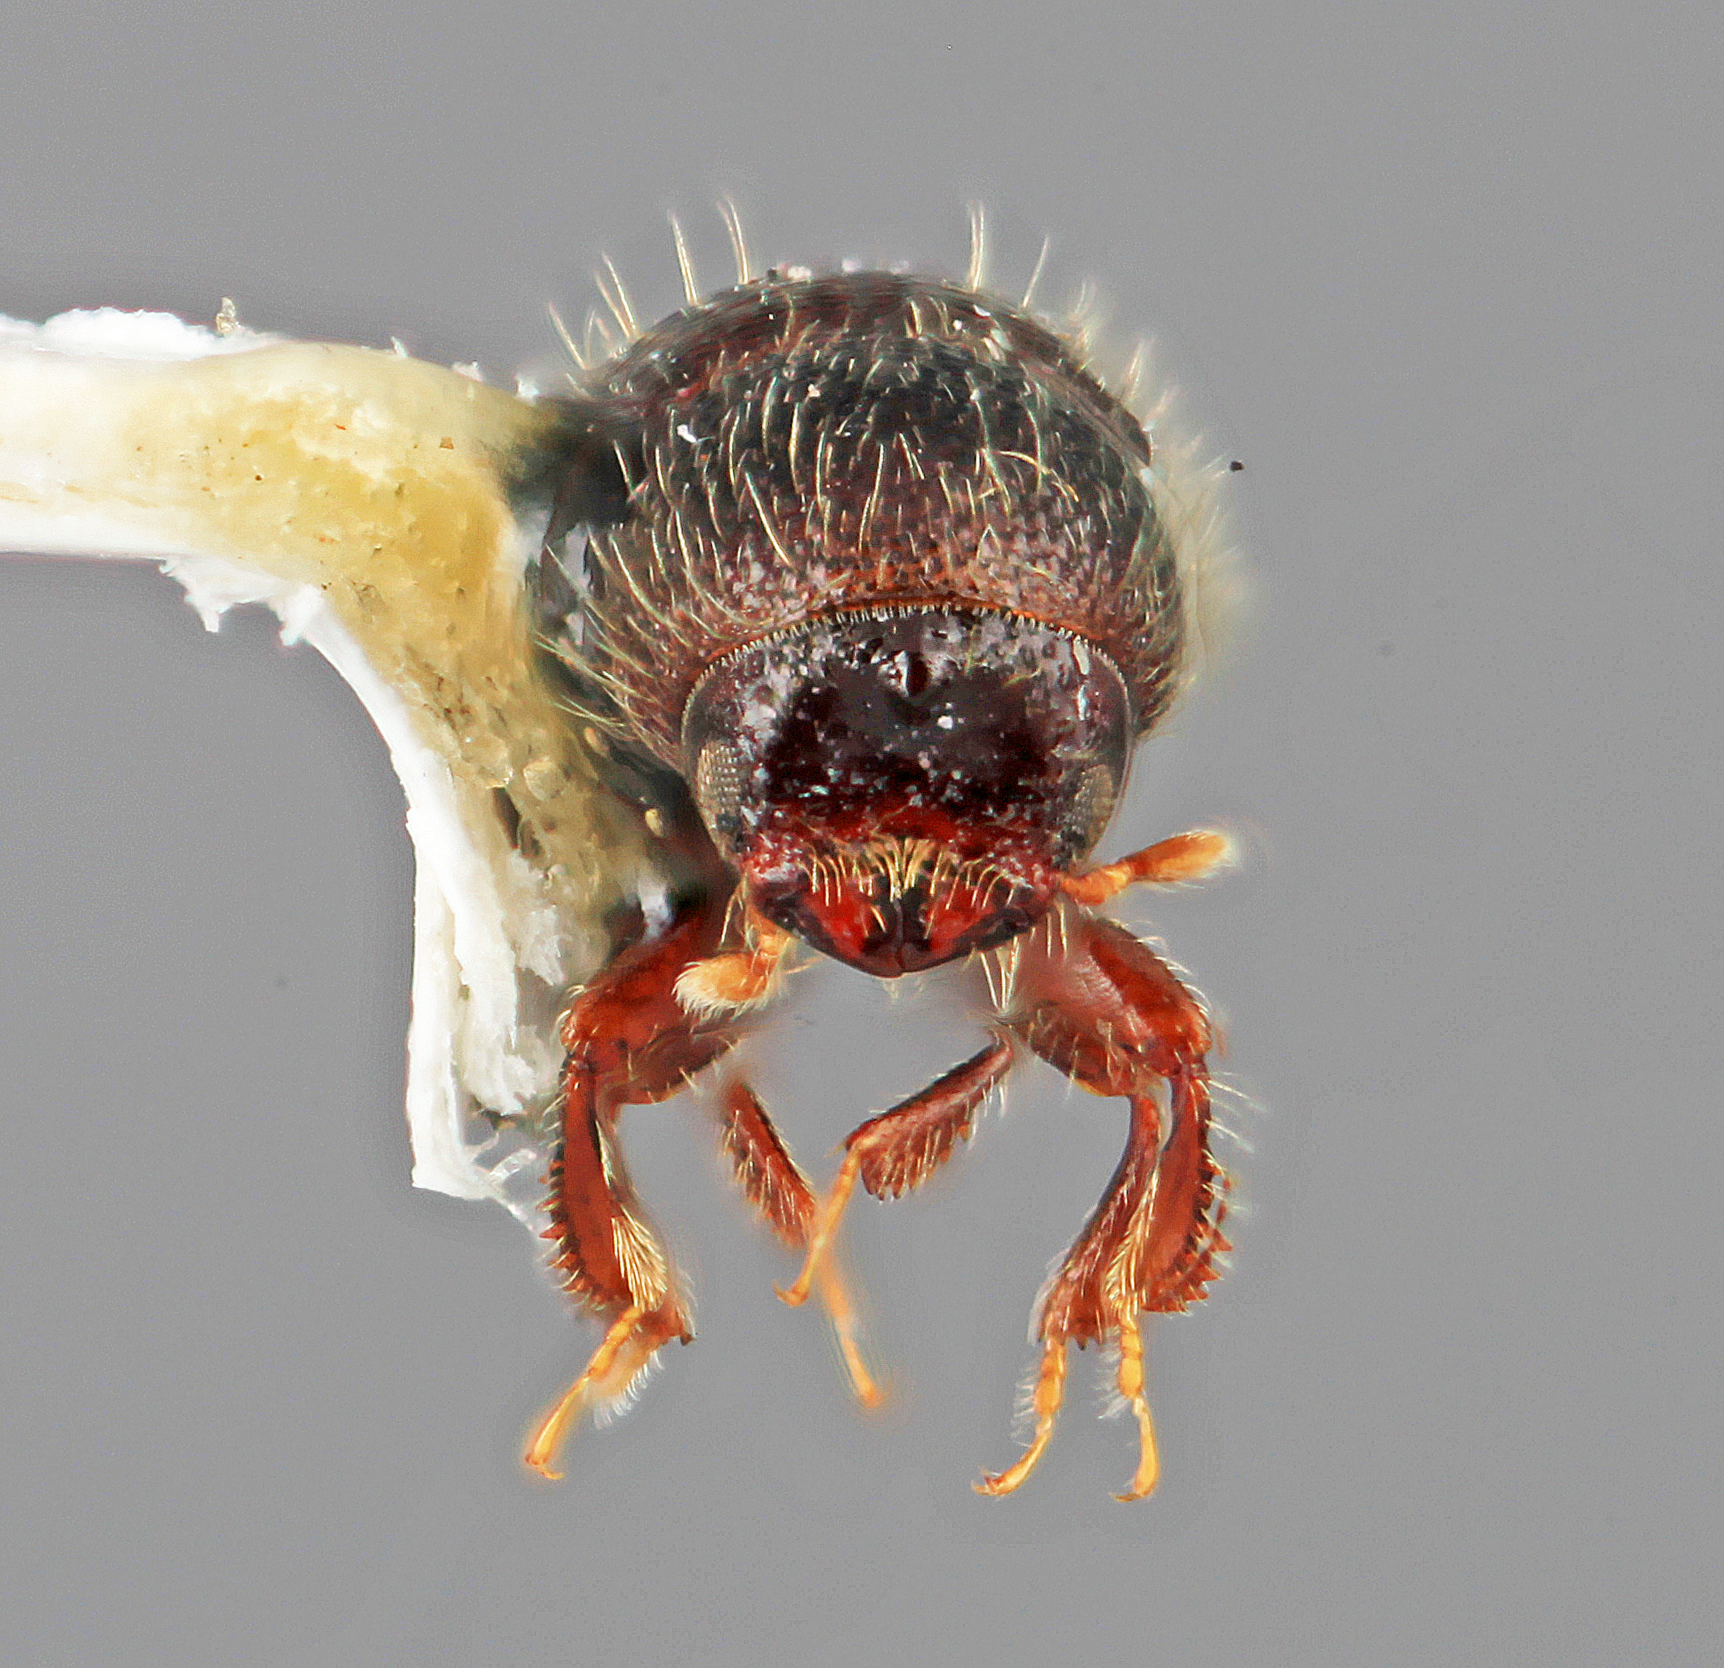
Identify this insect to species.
Dendrocranulus confinis
